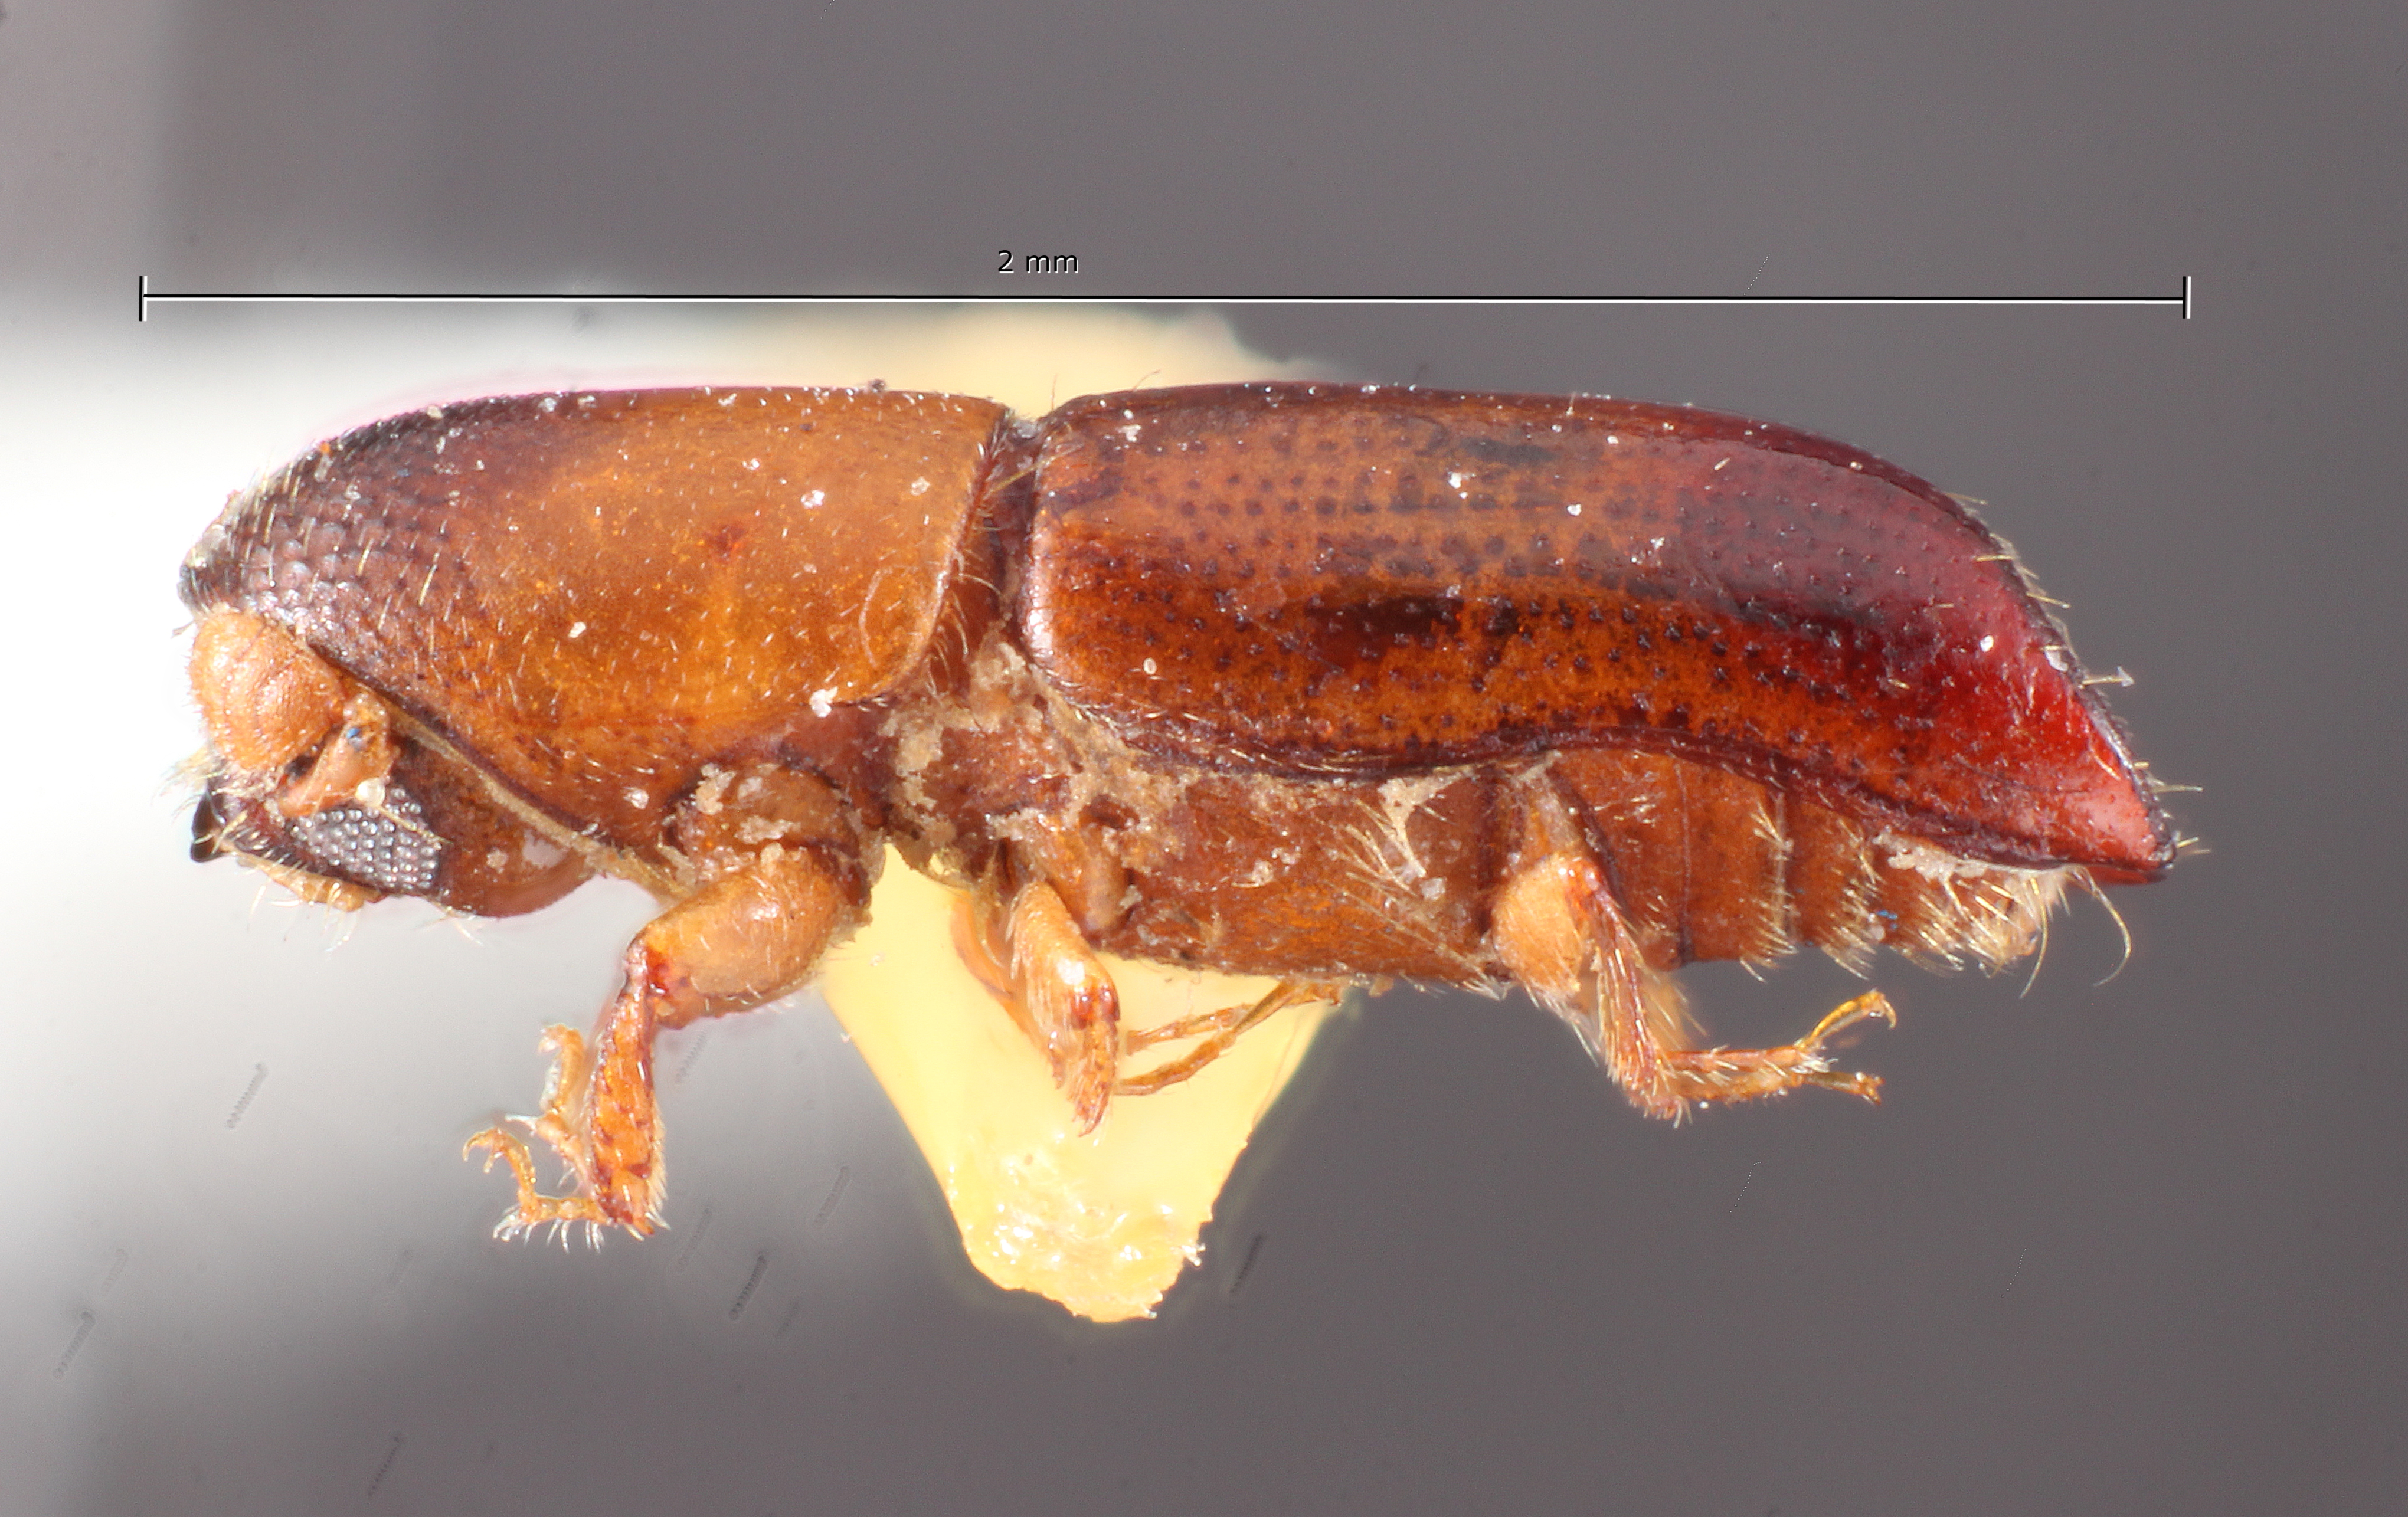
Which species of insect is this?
Monarthrum exornatum
